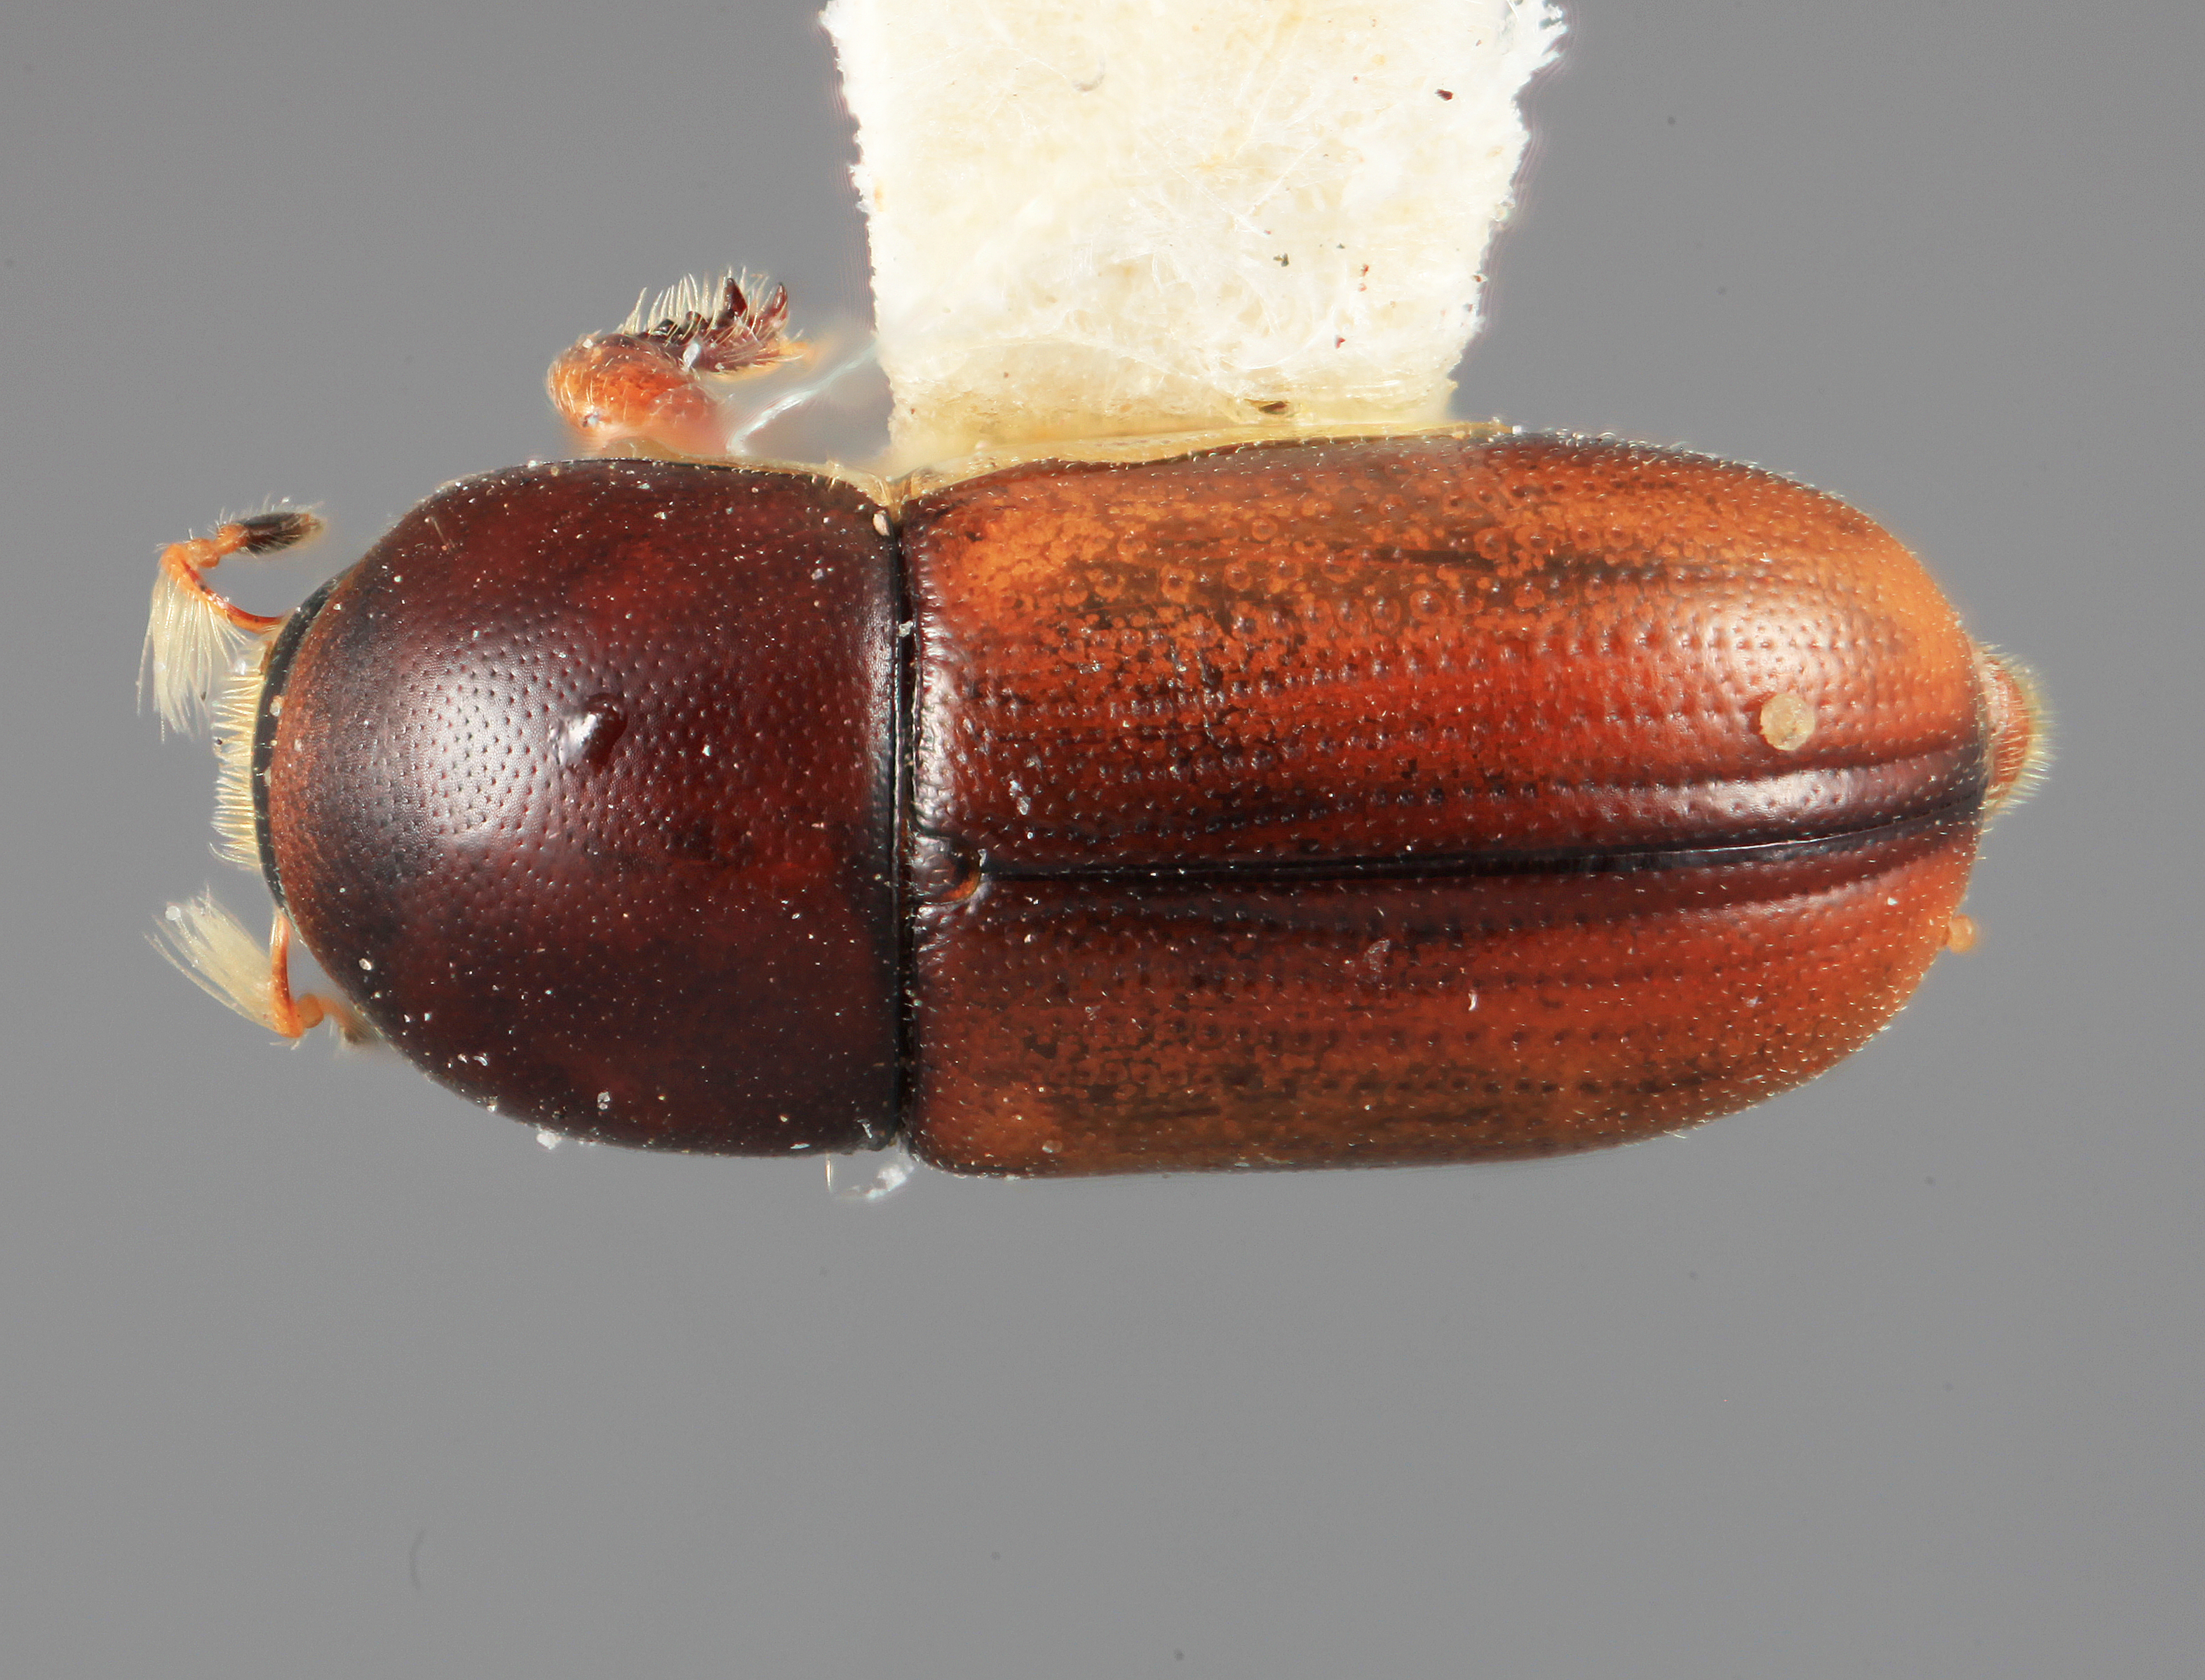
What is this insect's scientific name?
Scolytodes peruana
